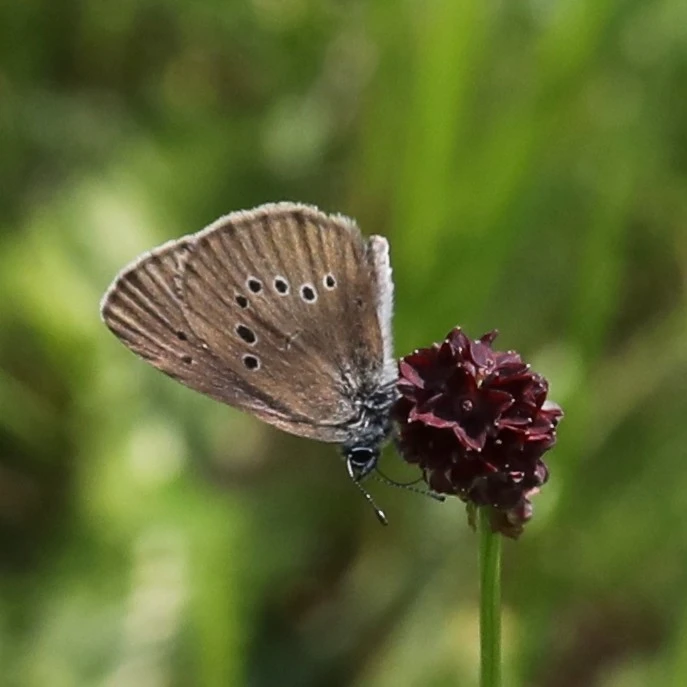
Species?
Phengaris nausithous (also Maculinea nausithous)
